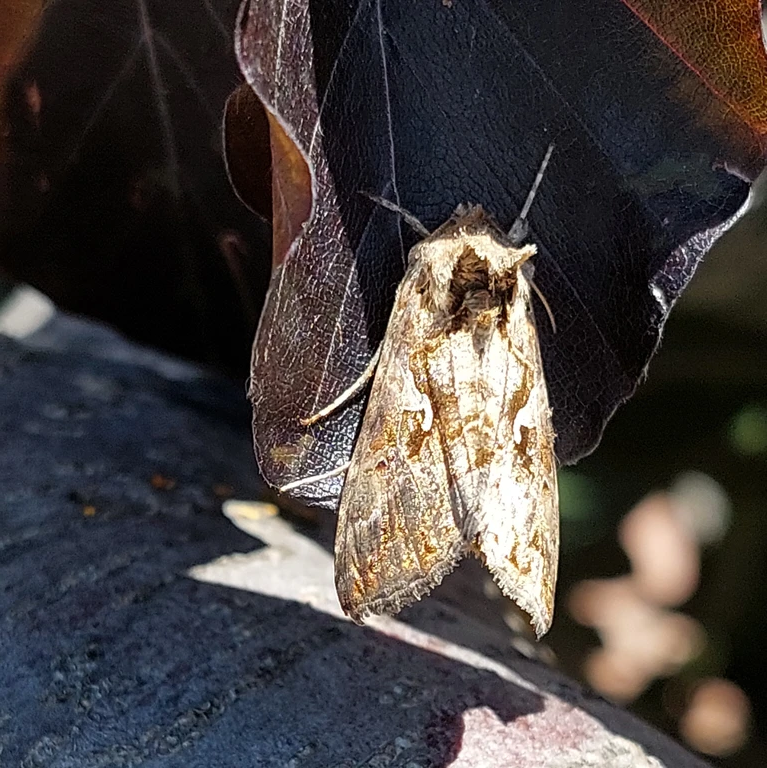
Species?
Autographa gamma
